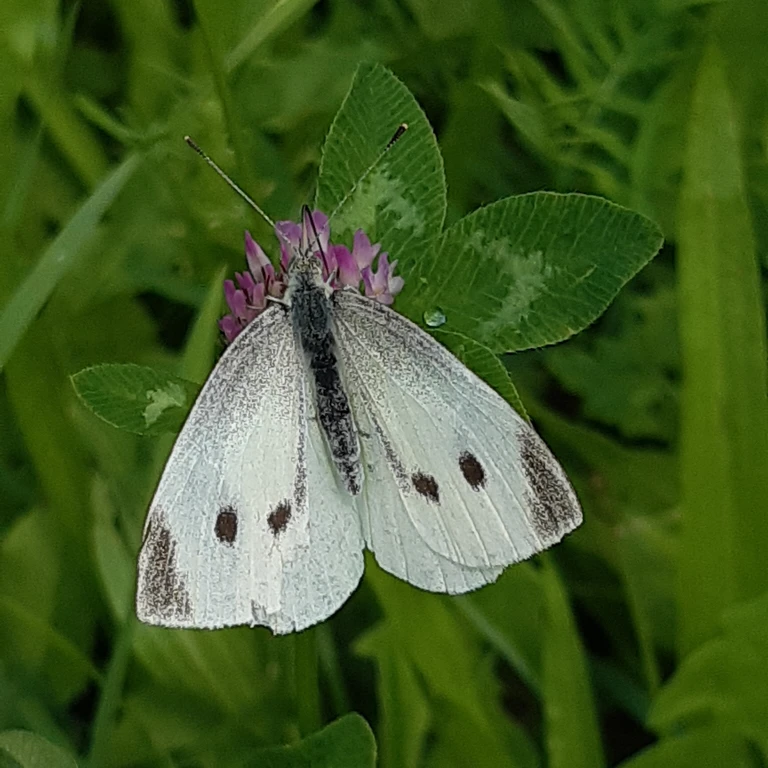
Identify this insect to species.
Pieris rapae
